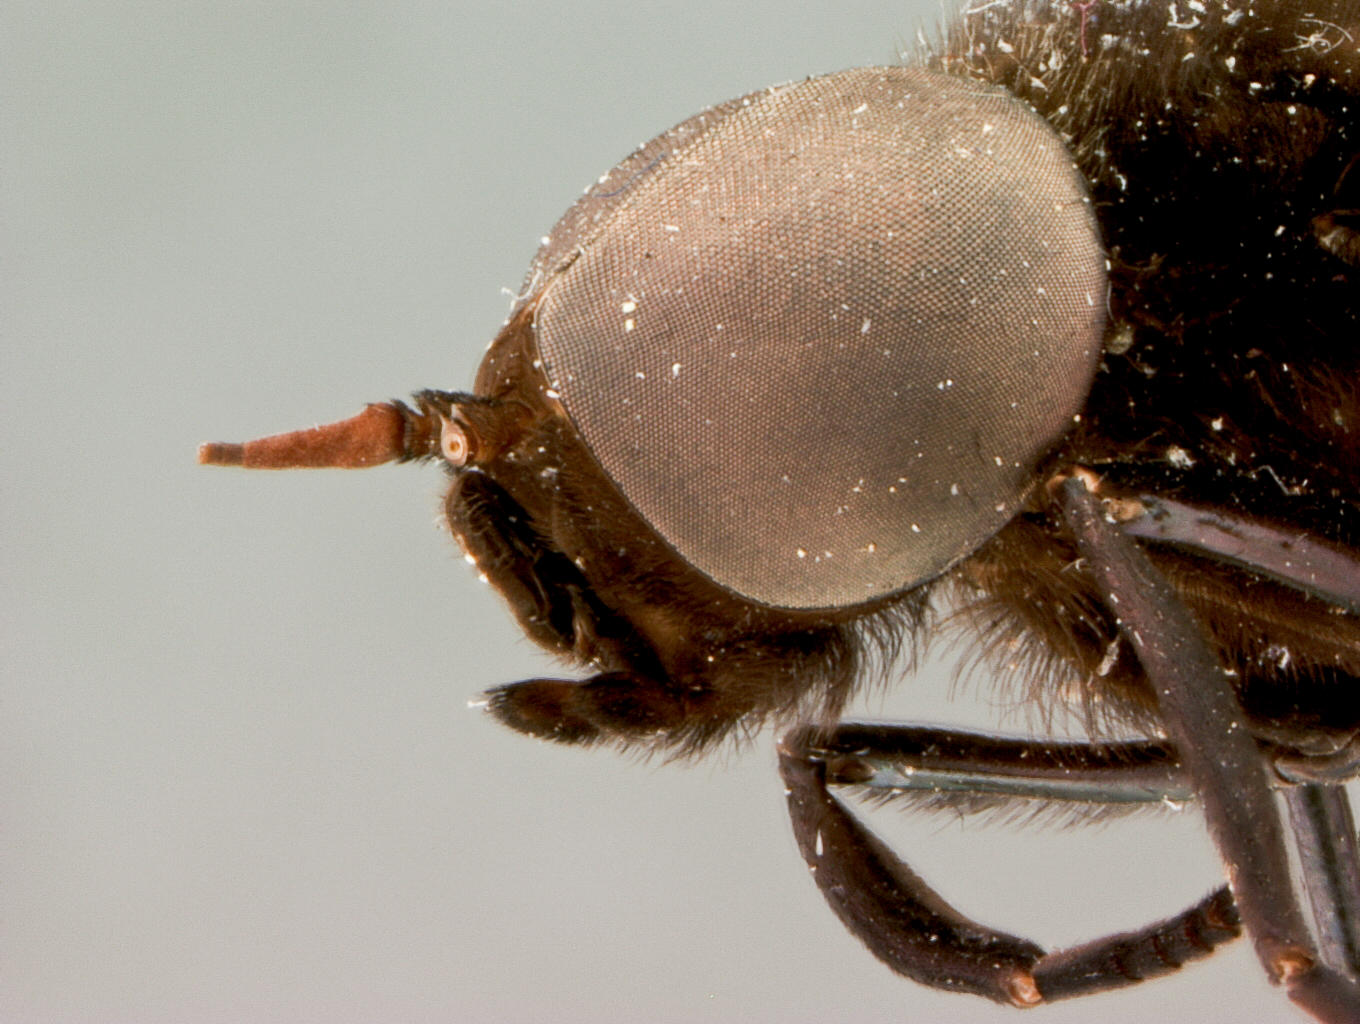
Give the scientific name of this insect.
Tabanus pseudixion
